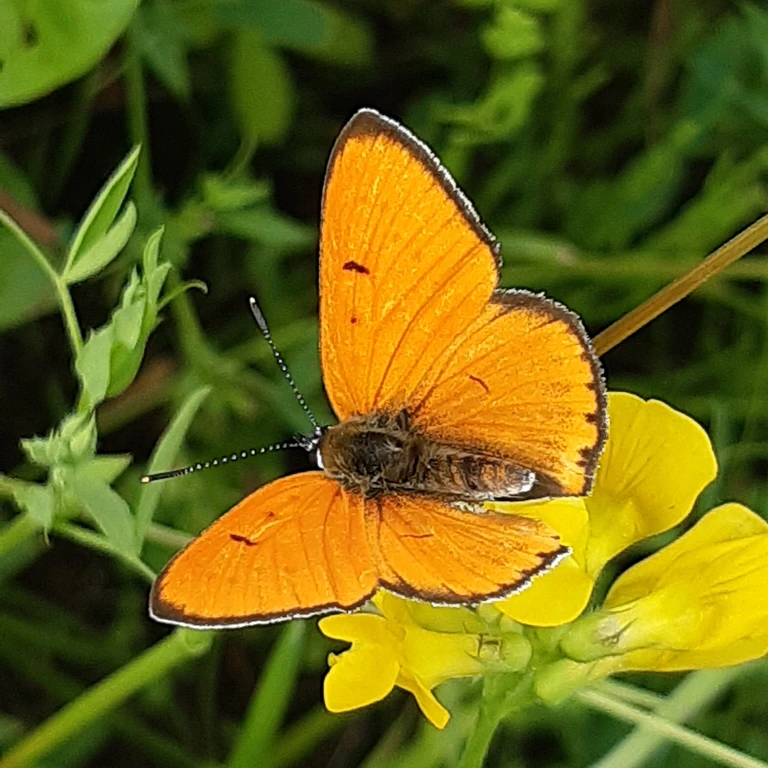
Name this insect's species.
Lycaena dispar
